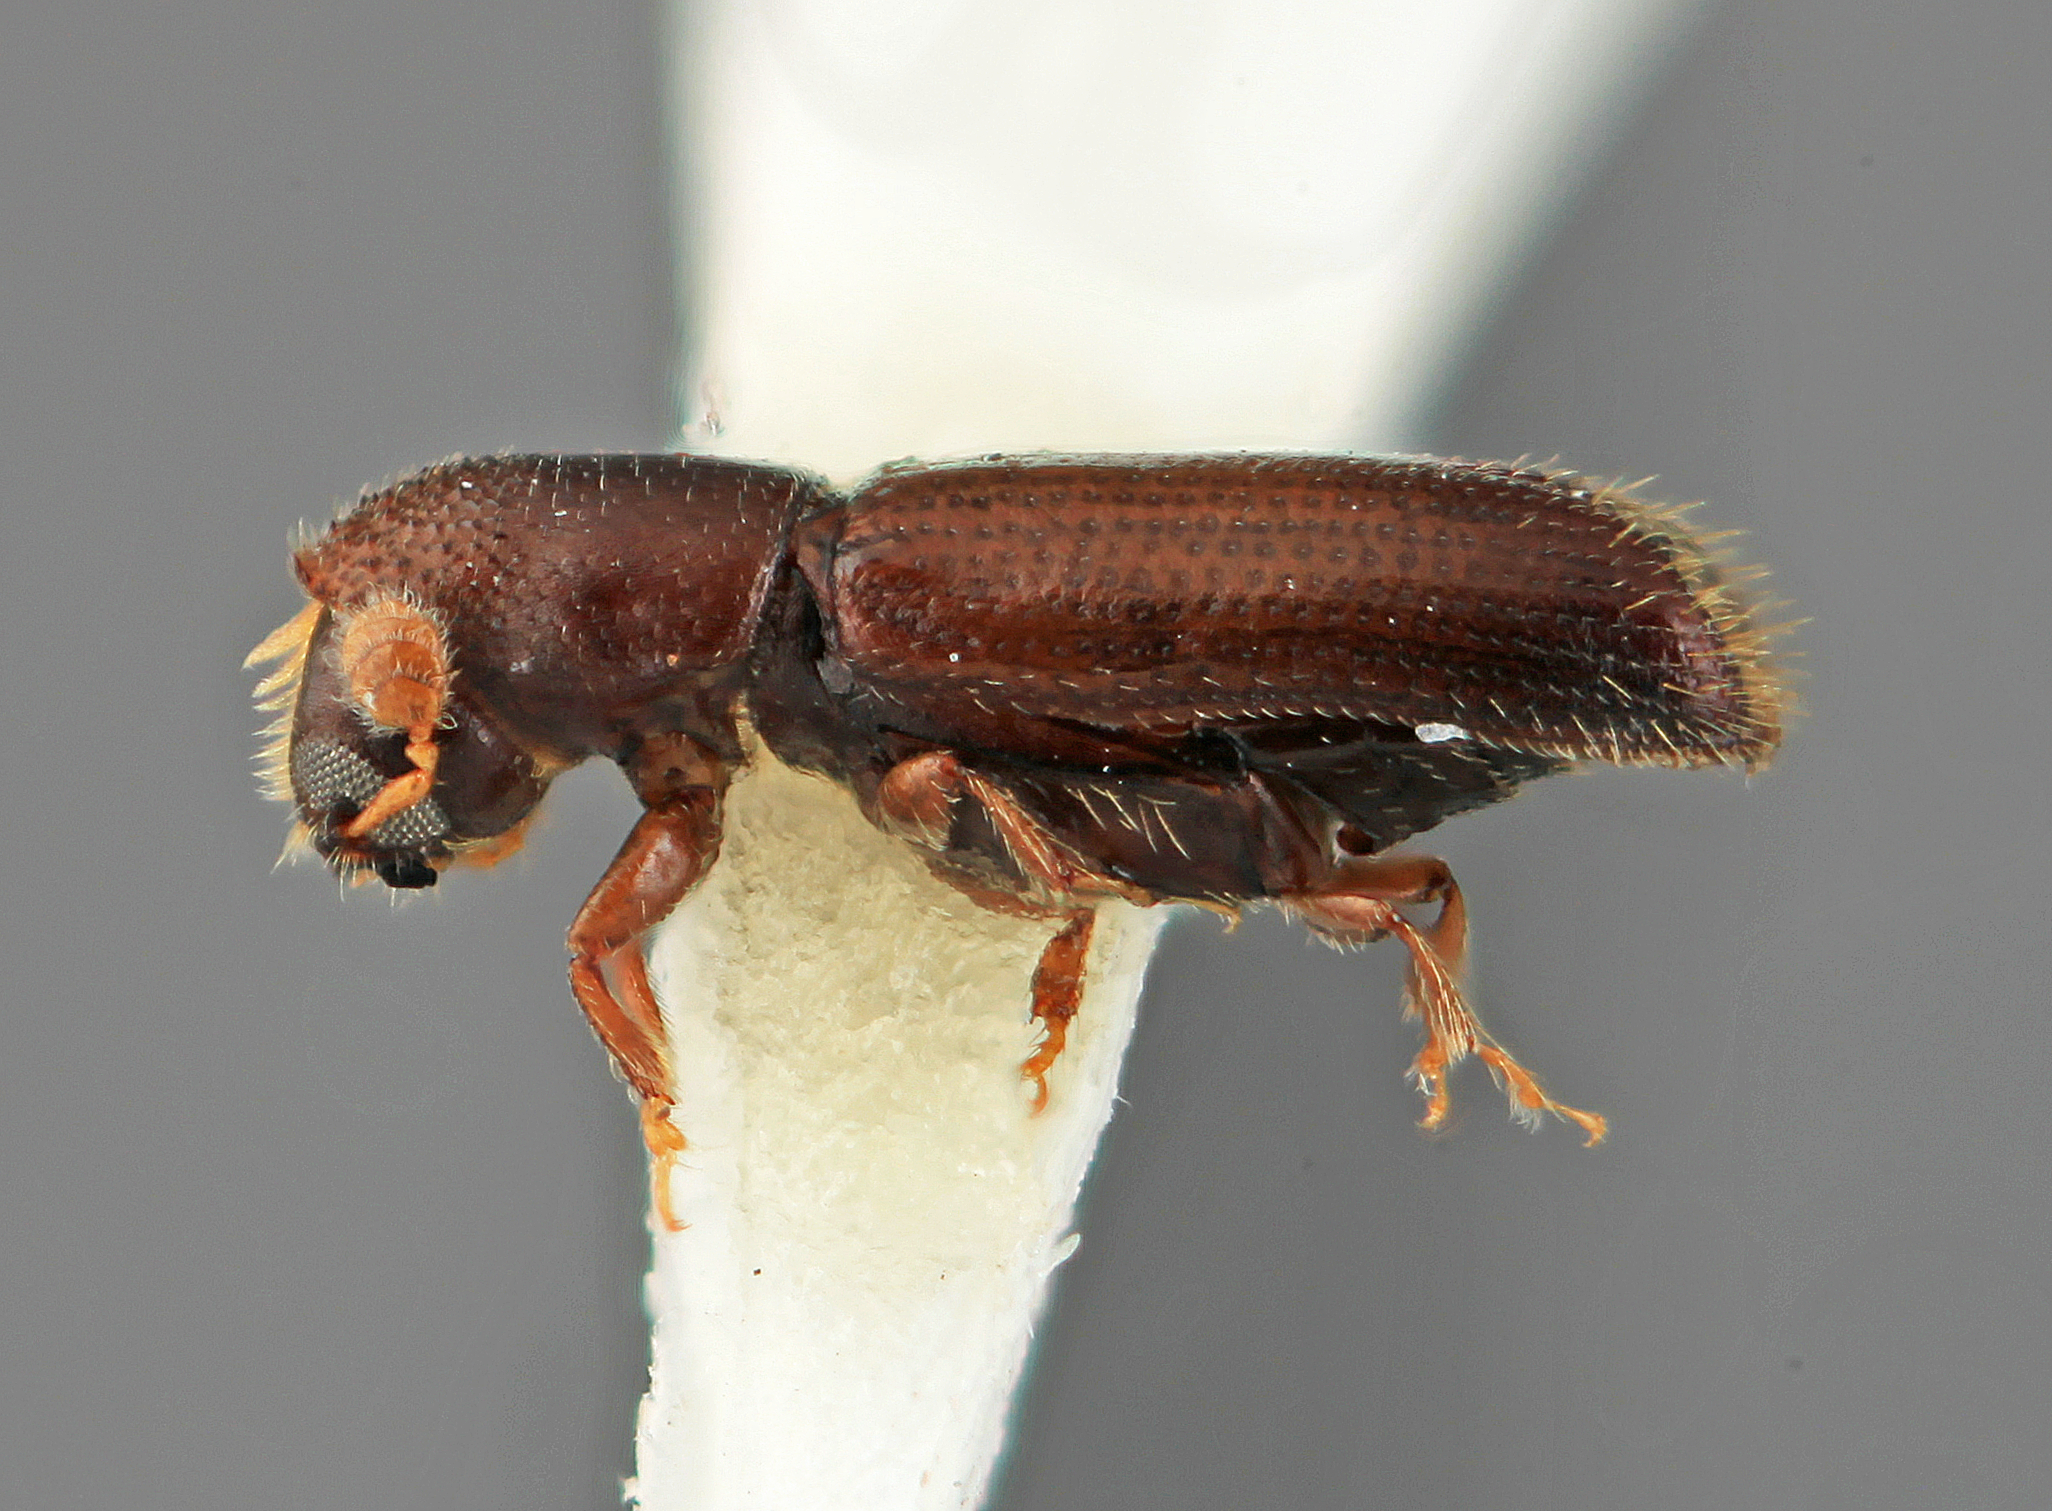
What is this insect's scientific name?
Gnathophthorus rallus
